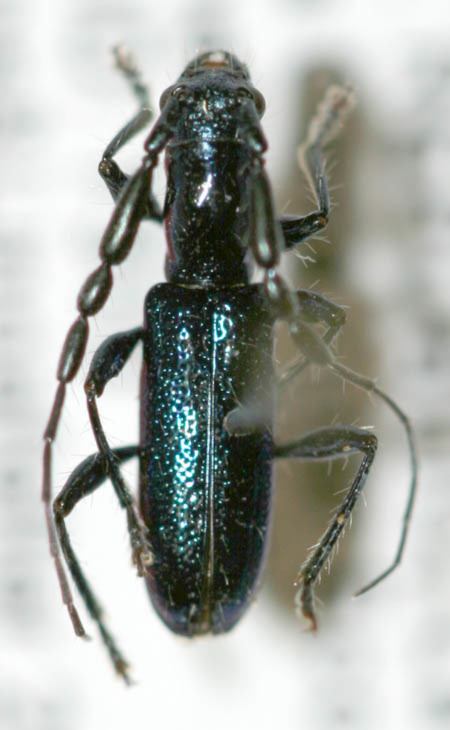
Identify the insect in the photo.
Hormathus giesberti
